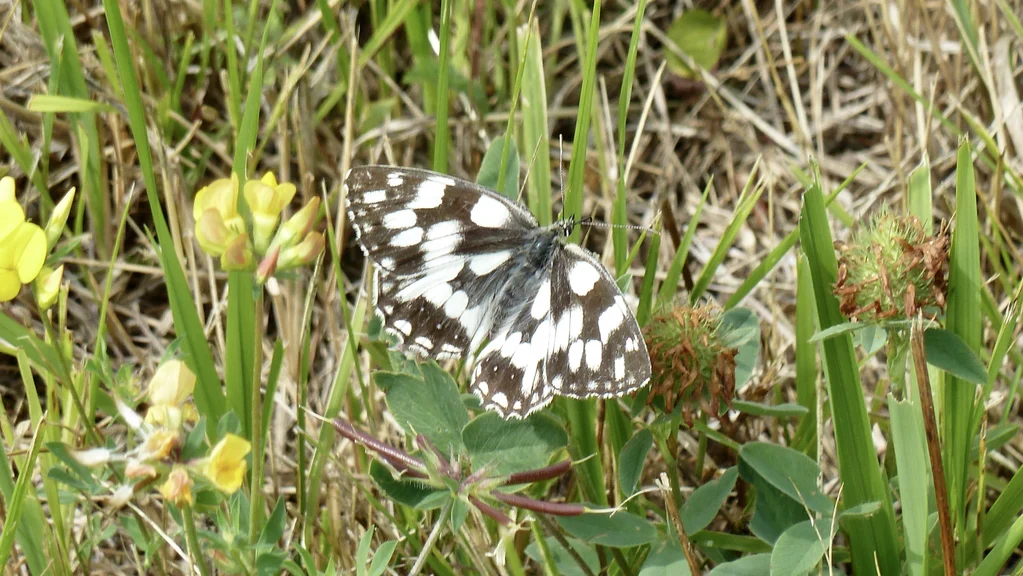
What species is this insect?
Melanargia galathea
